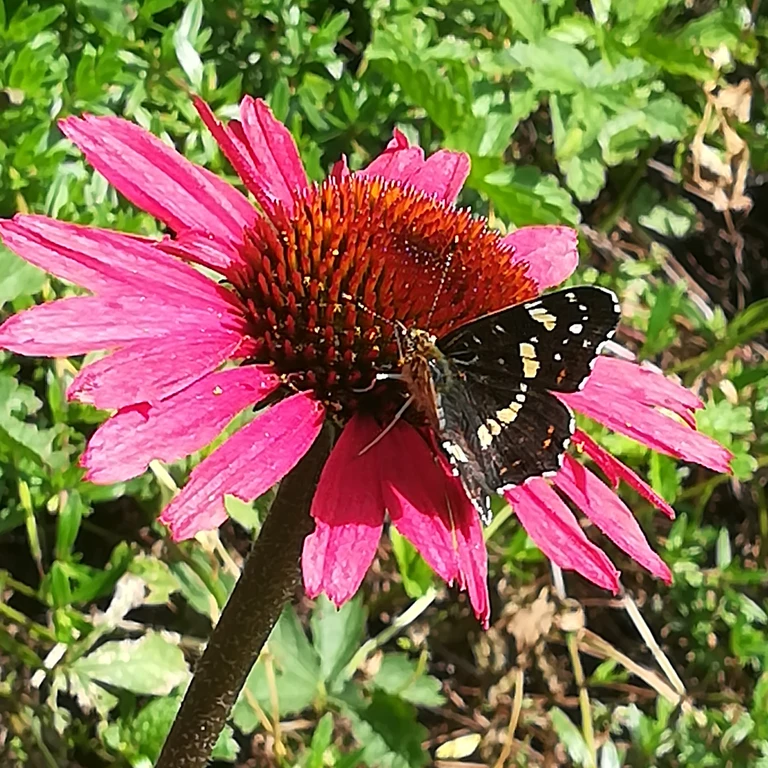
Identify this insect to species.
Araschnia levana
